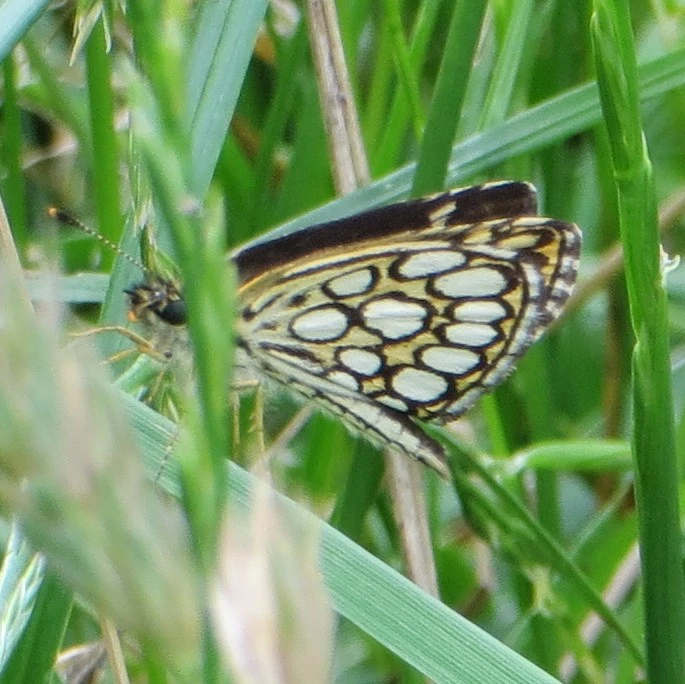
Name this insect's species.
Heteropterus morpheus
